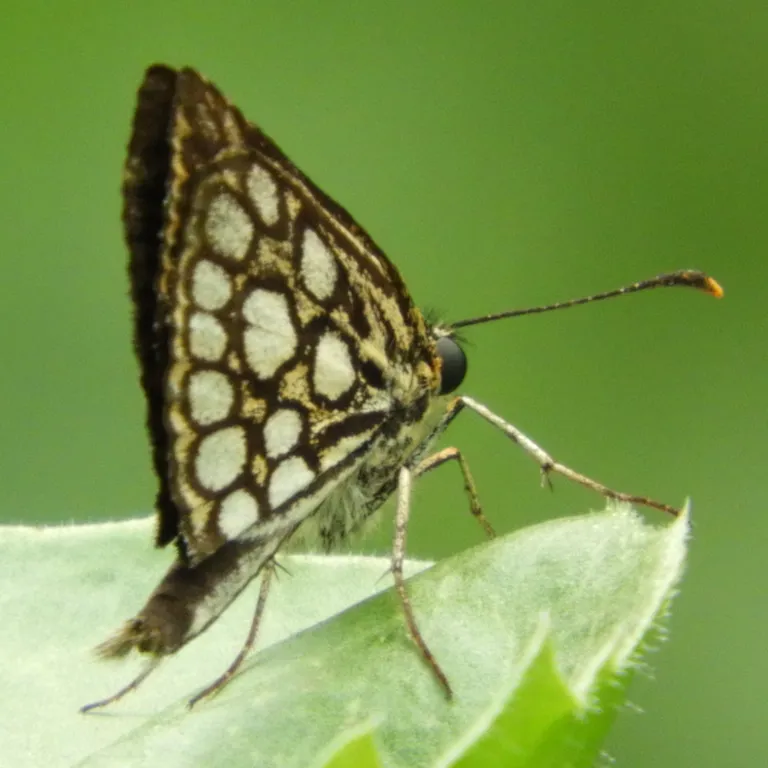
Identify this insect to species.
Heteropterus morpheus
